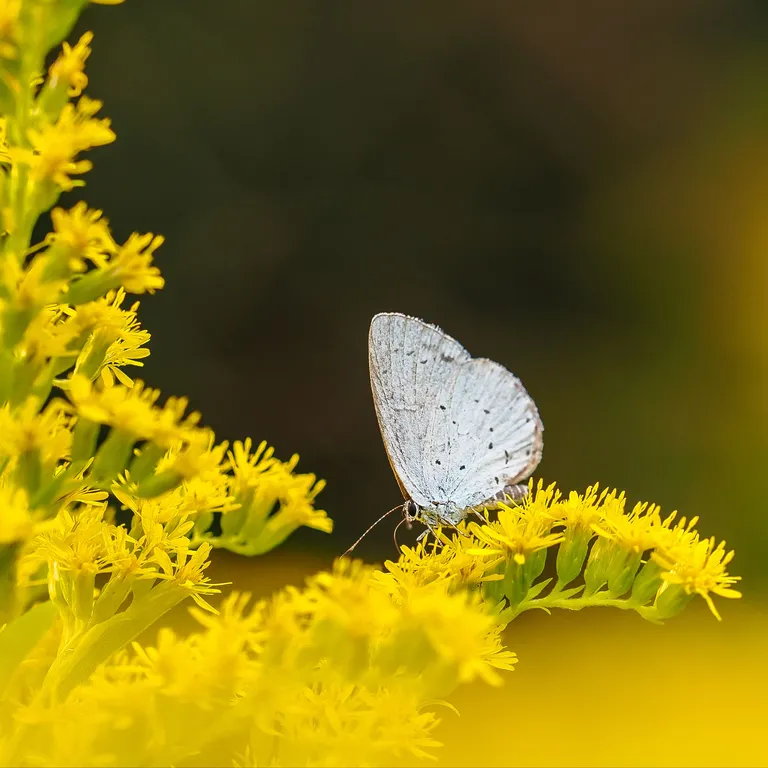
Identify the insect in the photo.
Celastrina argiolus
